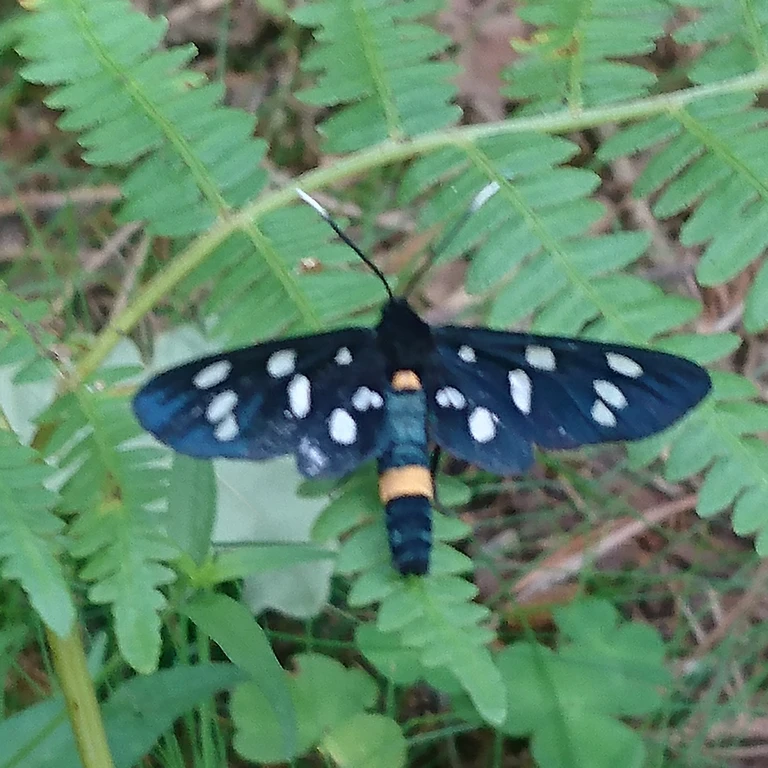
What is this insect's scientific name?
Amata phegea
